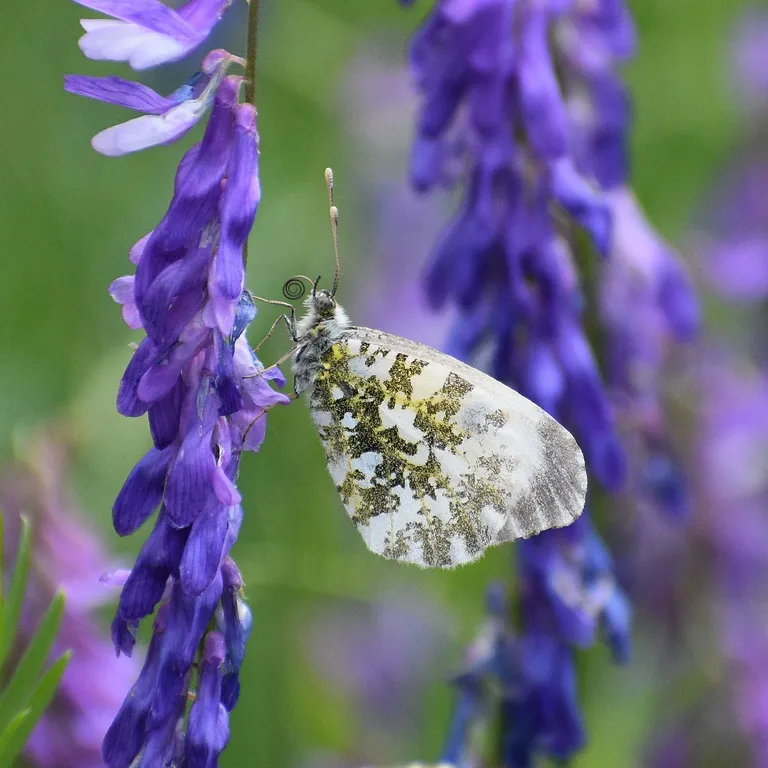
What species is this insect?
Anthocharis cardamines
